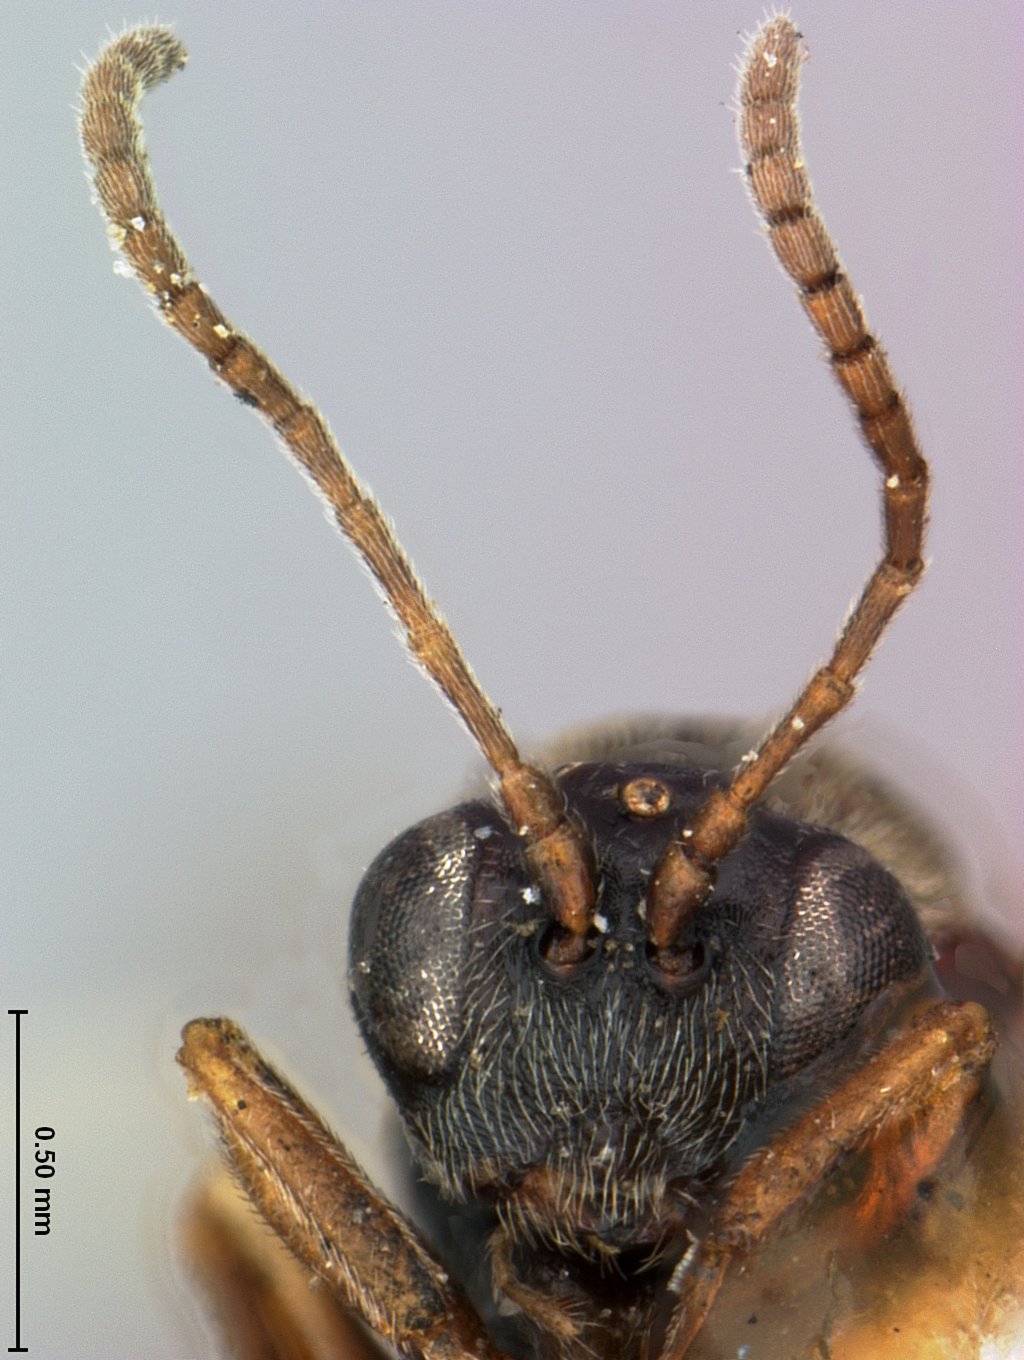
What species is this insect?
Andricus deciduatus
